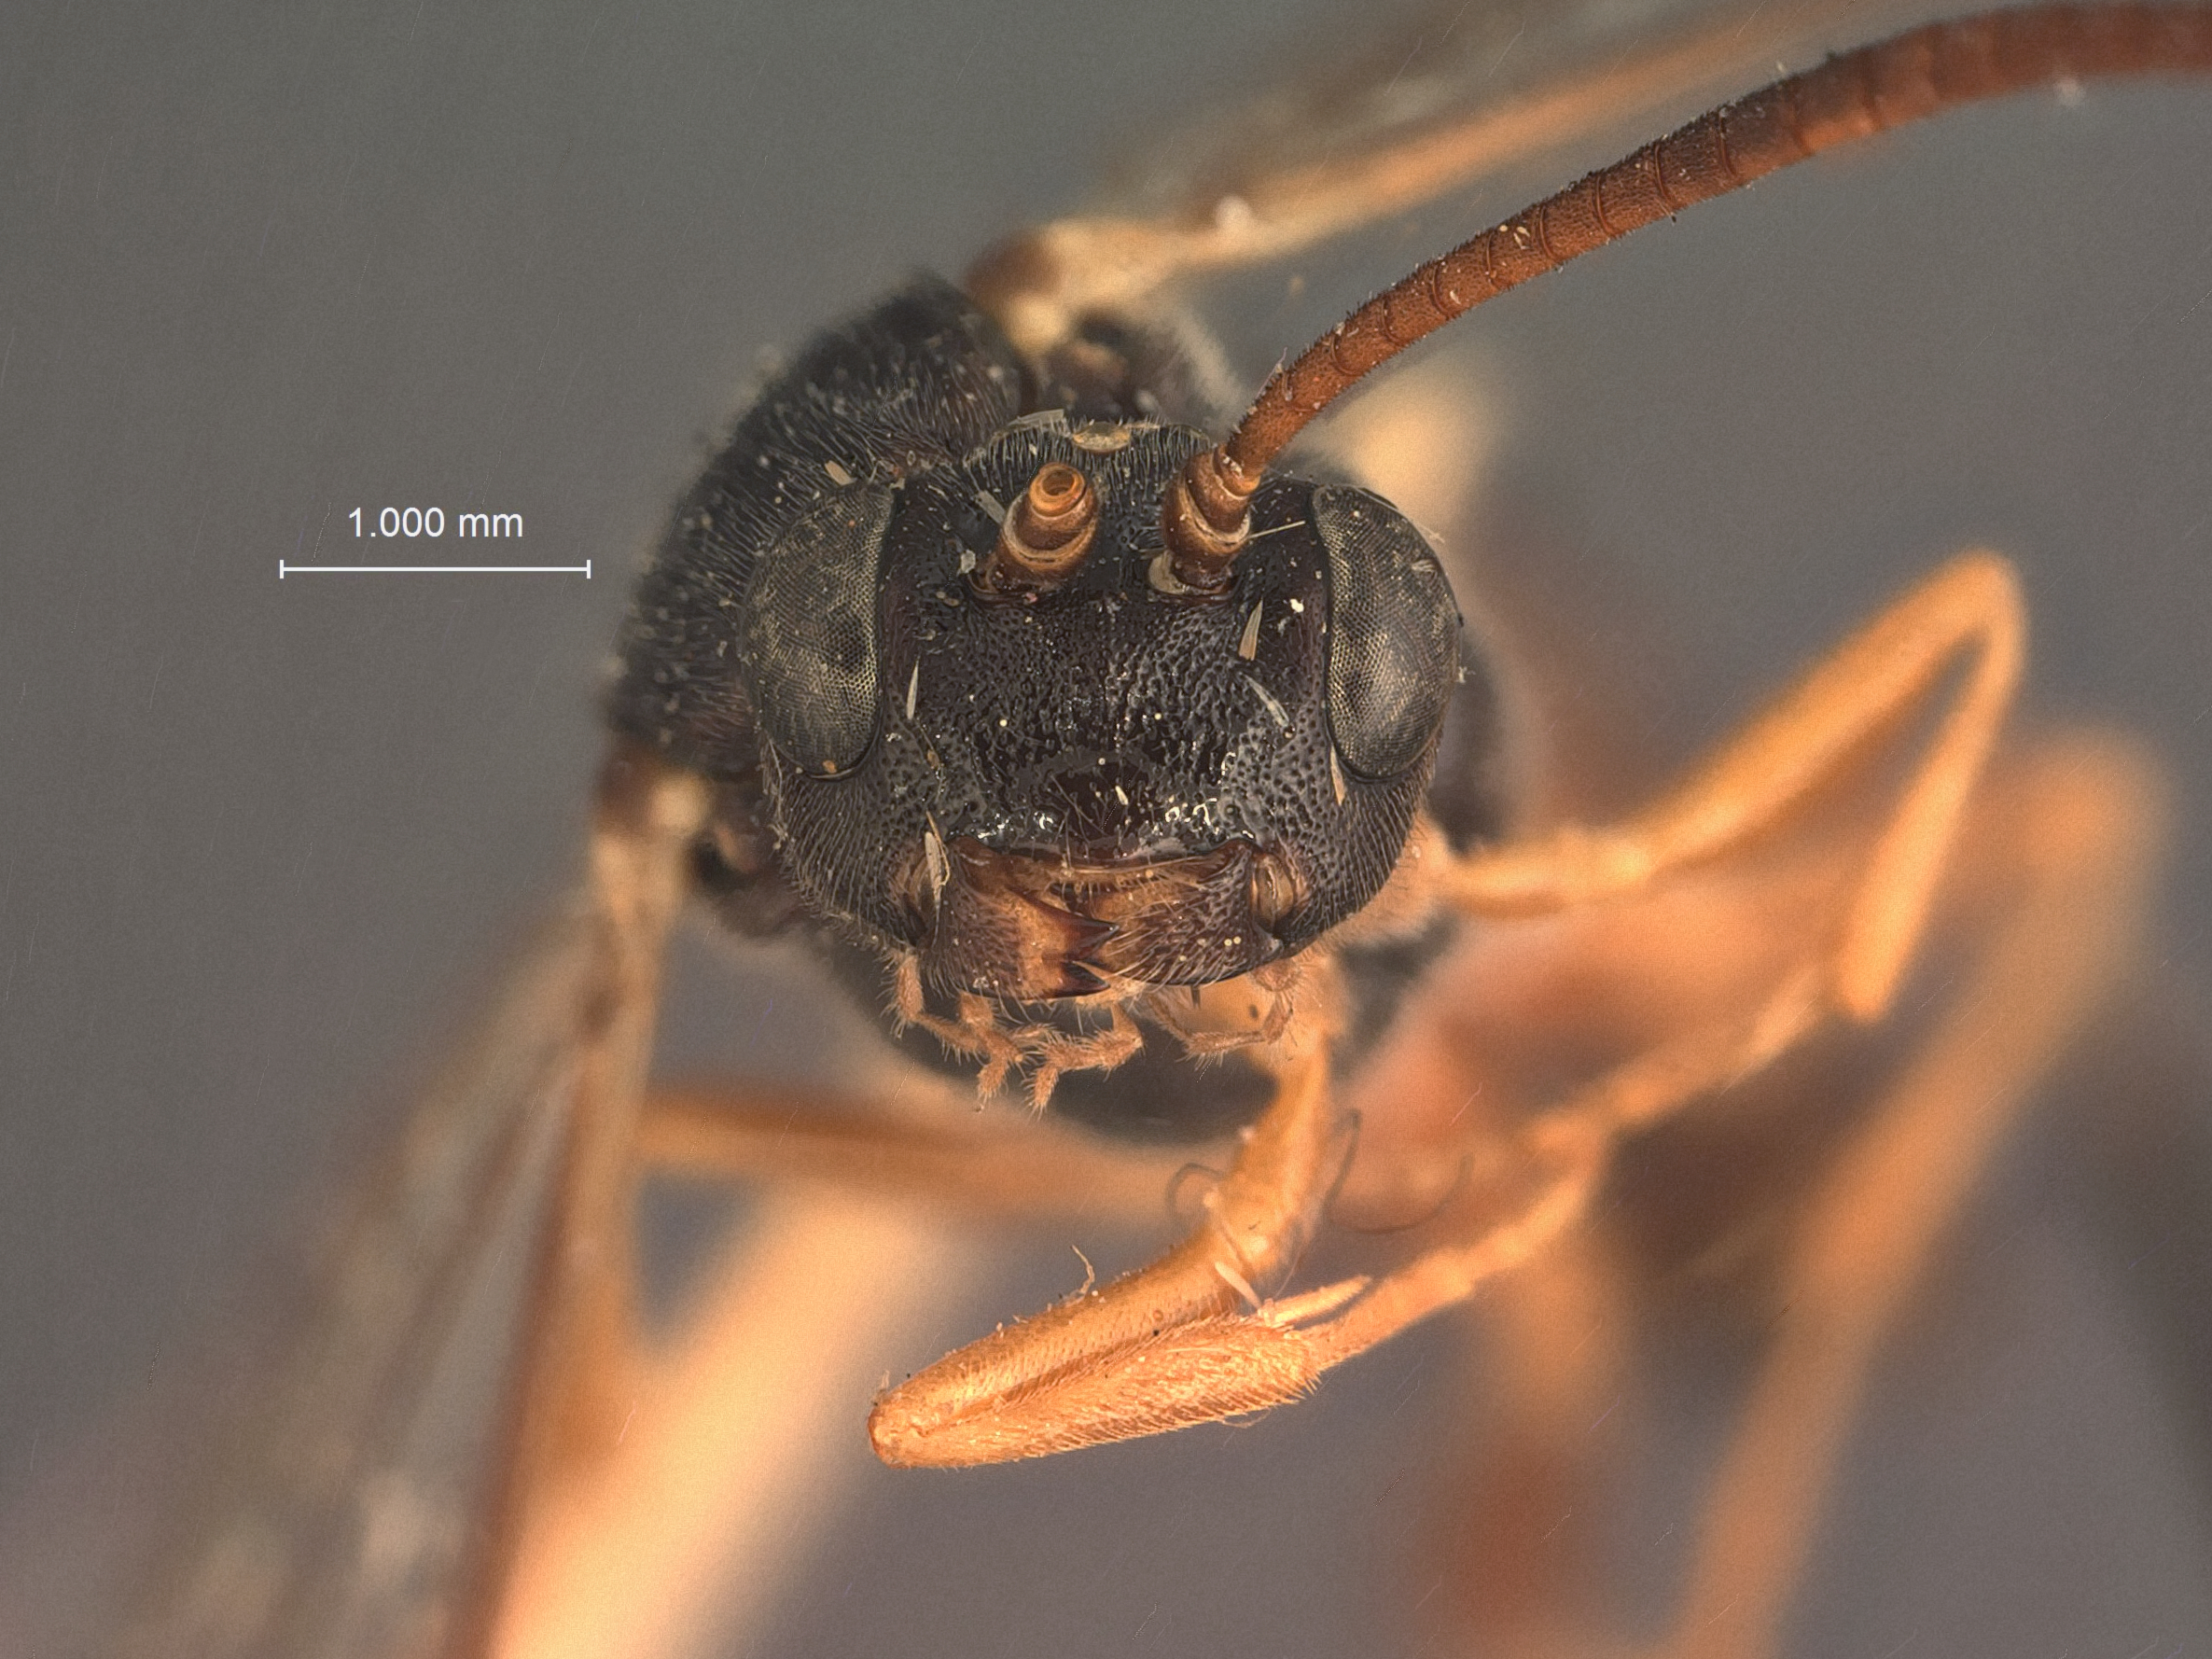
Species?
Euceros albomarginatus
